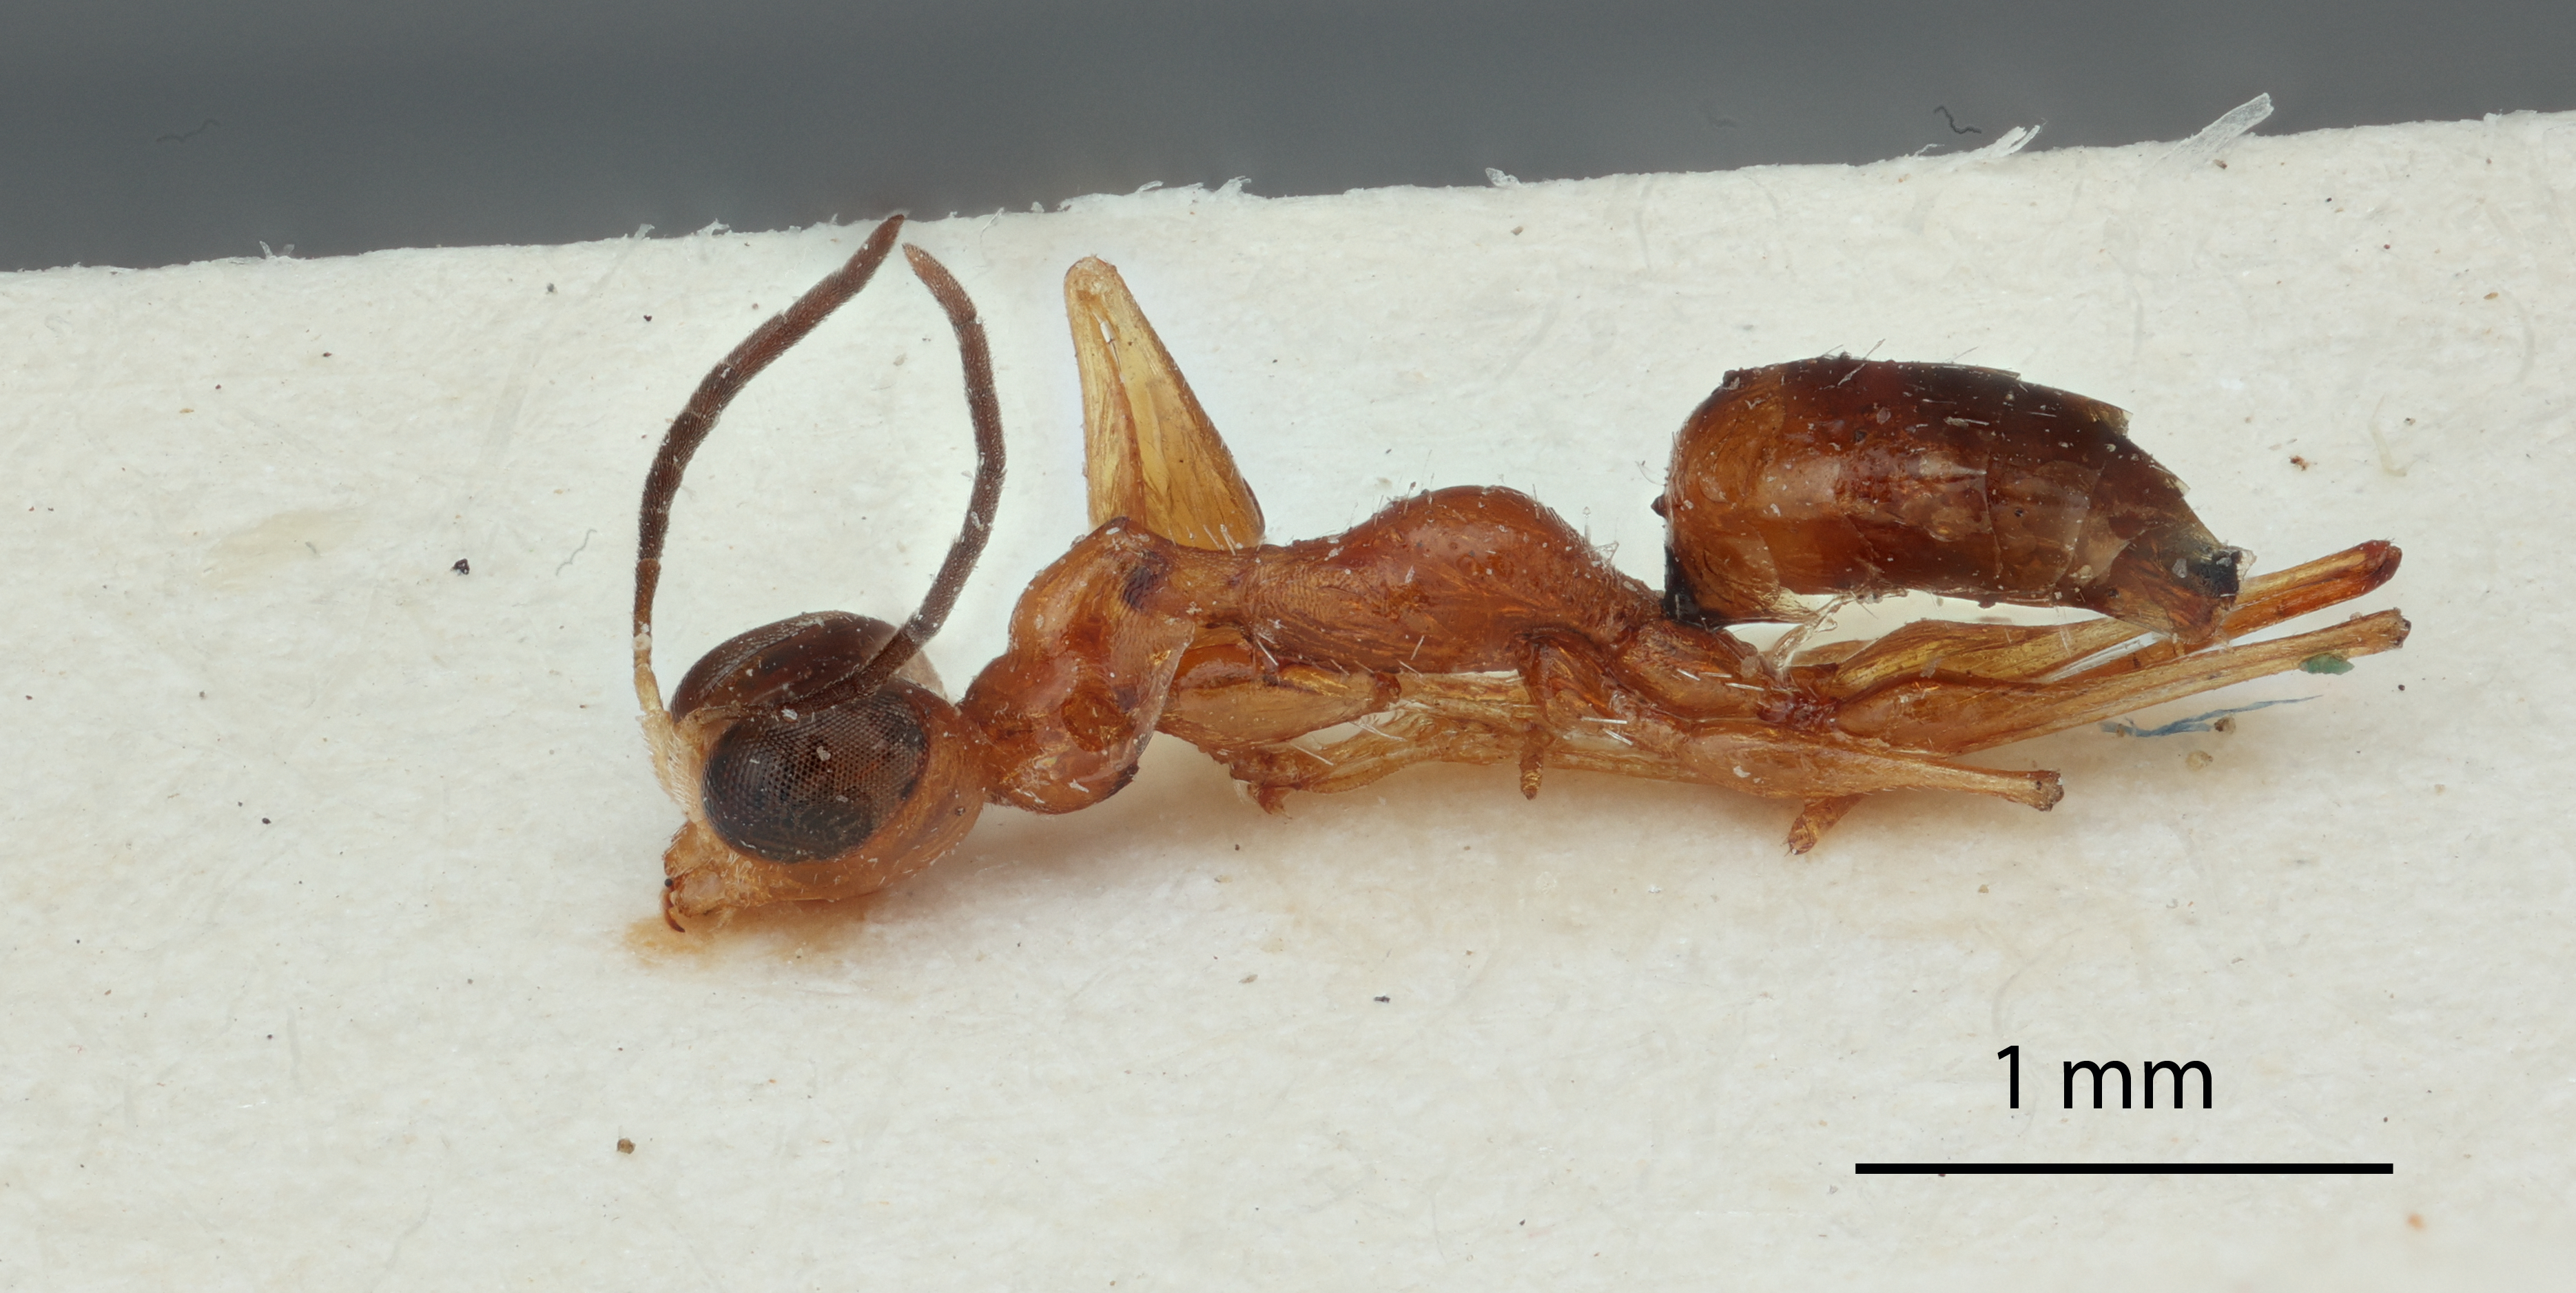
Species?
Gonatopus similis
